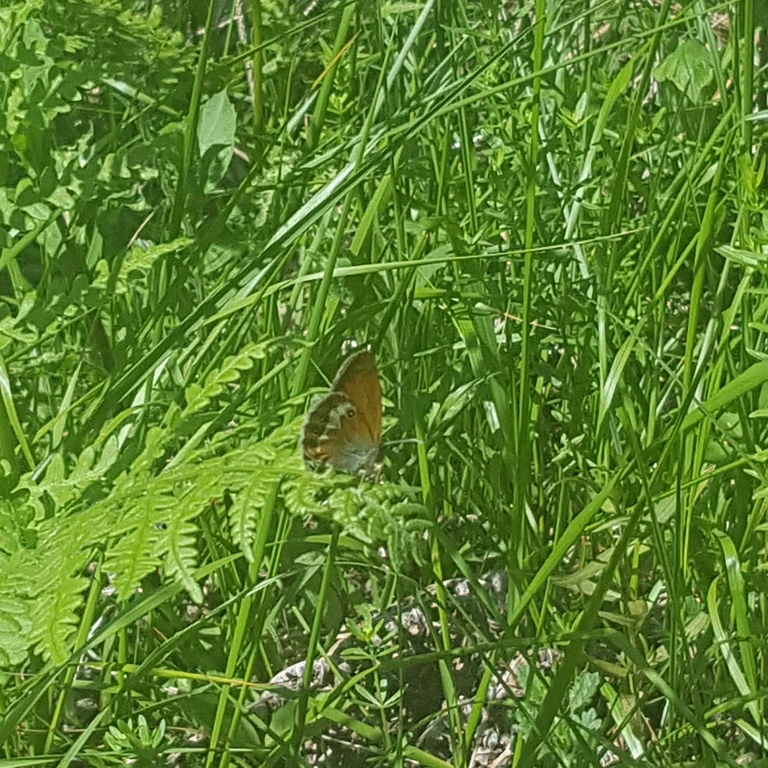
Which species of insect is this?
Coenonympha arcania
